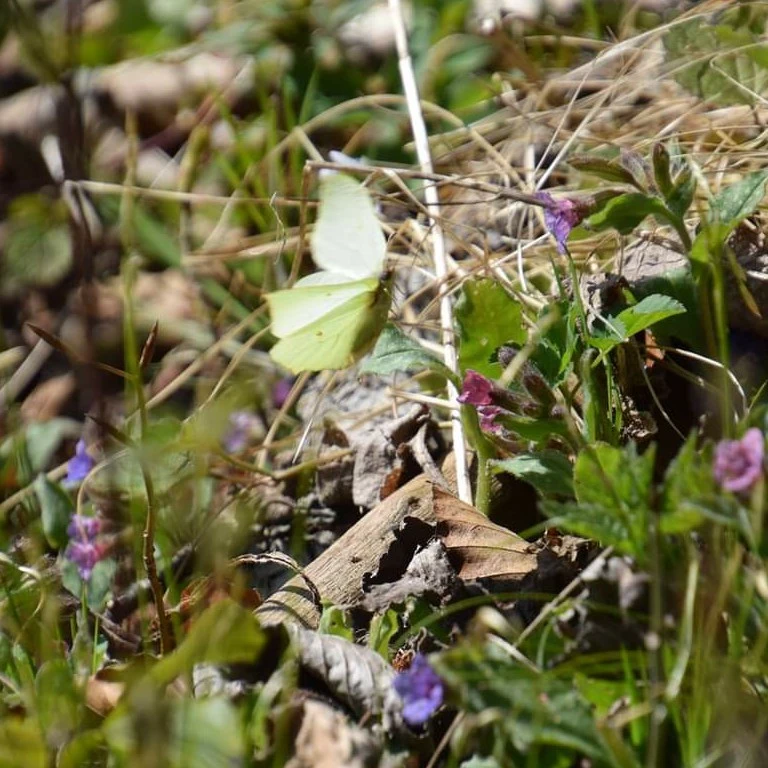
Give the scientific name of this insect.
Gonepteryx rhamni
